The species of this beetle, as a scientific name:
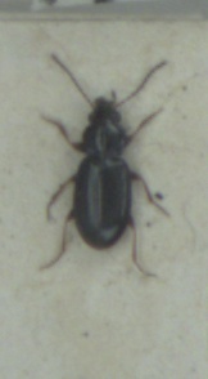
Bembidion obtusum
